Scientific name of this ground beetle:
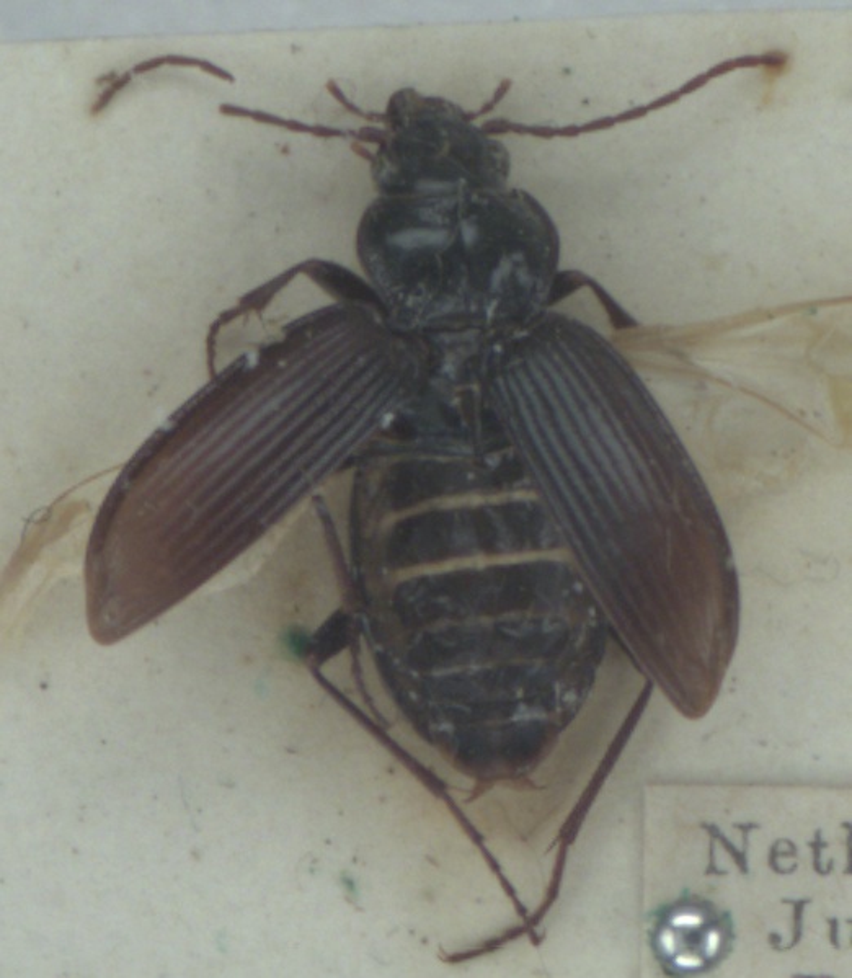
Nebria brevicollis
